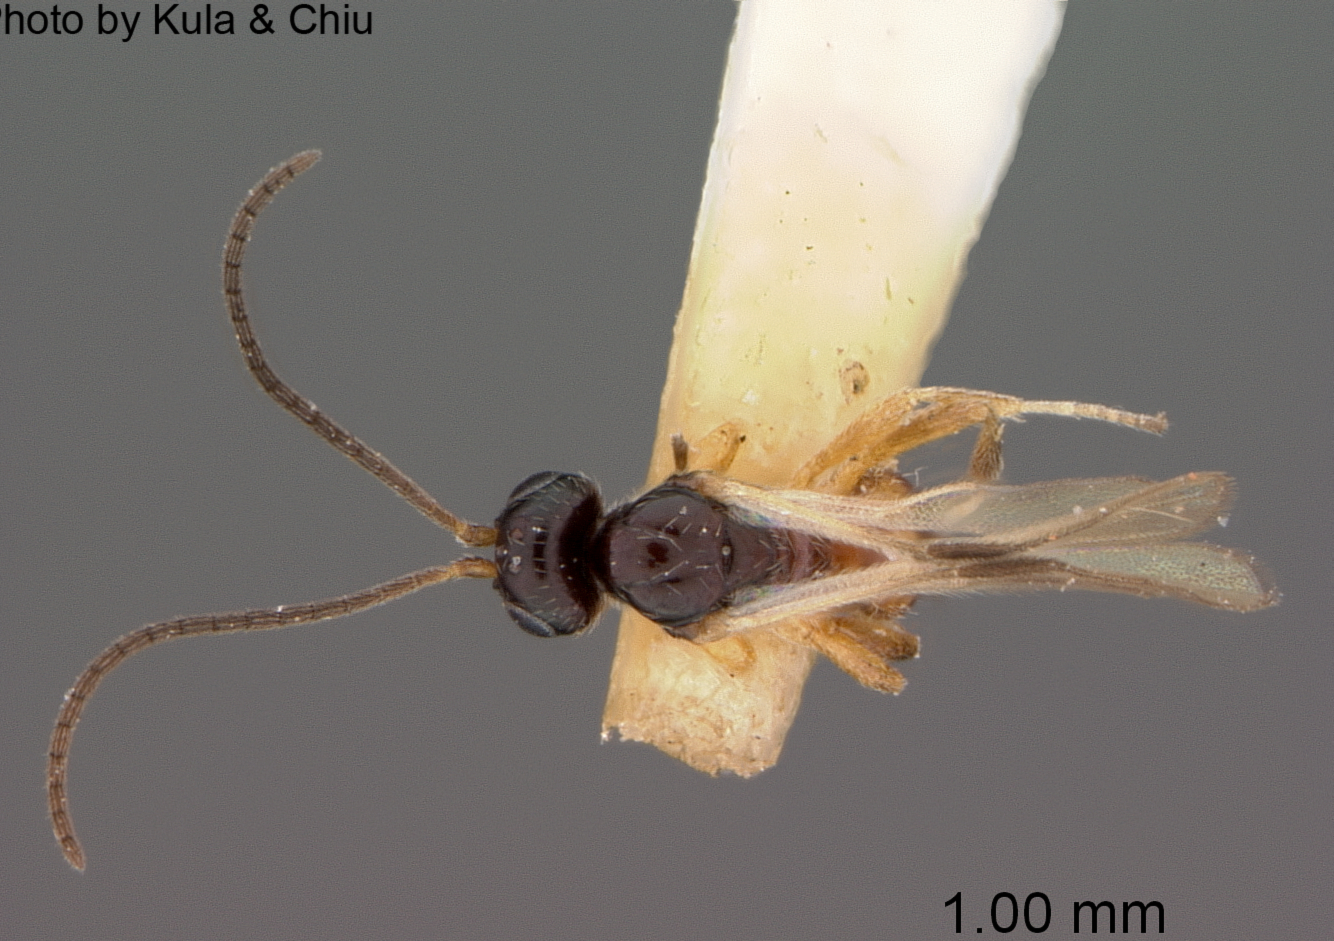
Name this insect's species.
Gnaptodon bicolor
